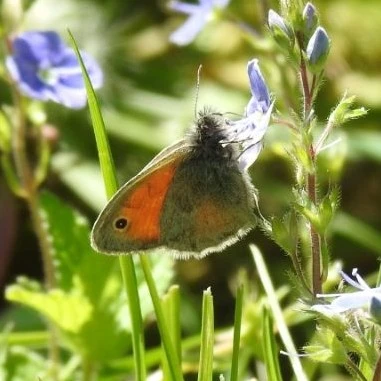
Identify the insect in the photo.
Coenonympha pamphilus
